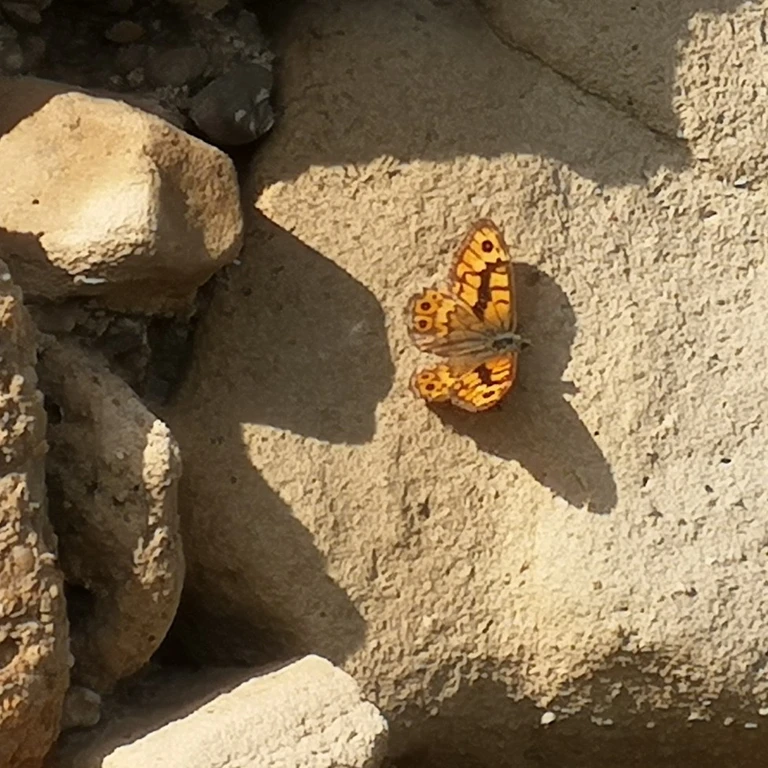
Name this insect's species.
Lasiommata megera (also Pararge megera)
